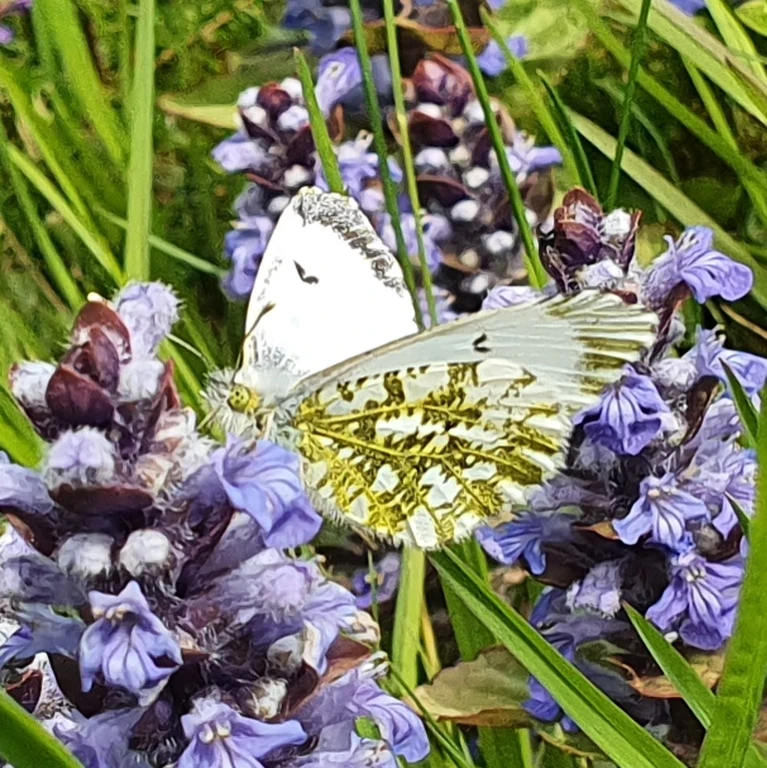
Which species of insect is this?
Anthocharis cardamines
